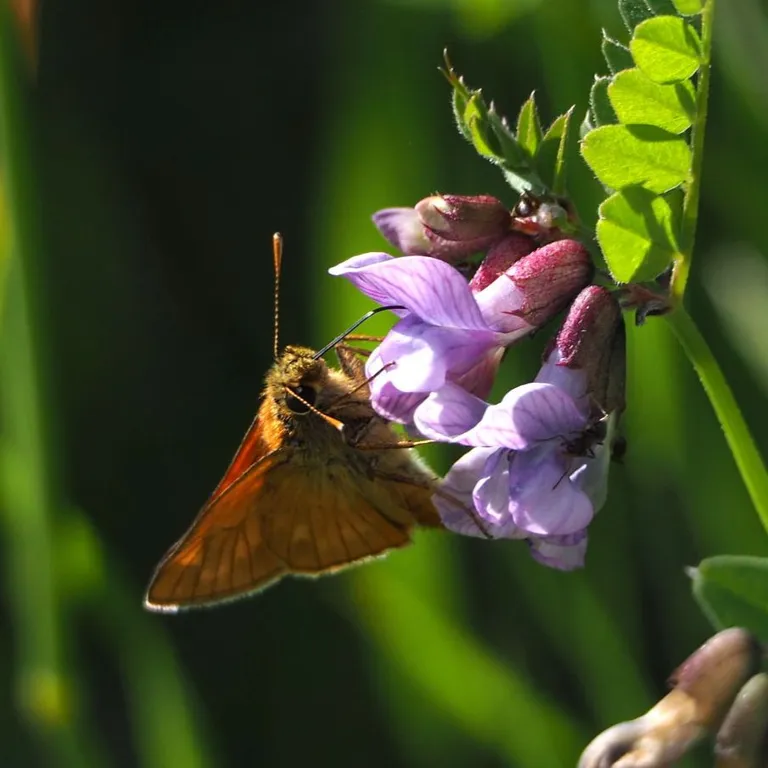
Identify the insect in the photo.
Ochlodes sylvanus (also Ochlodes venata)
